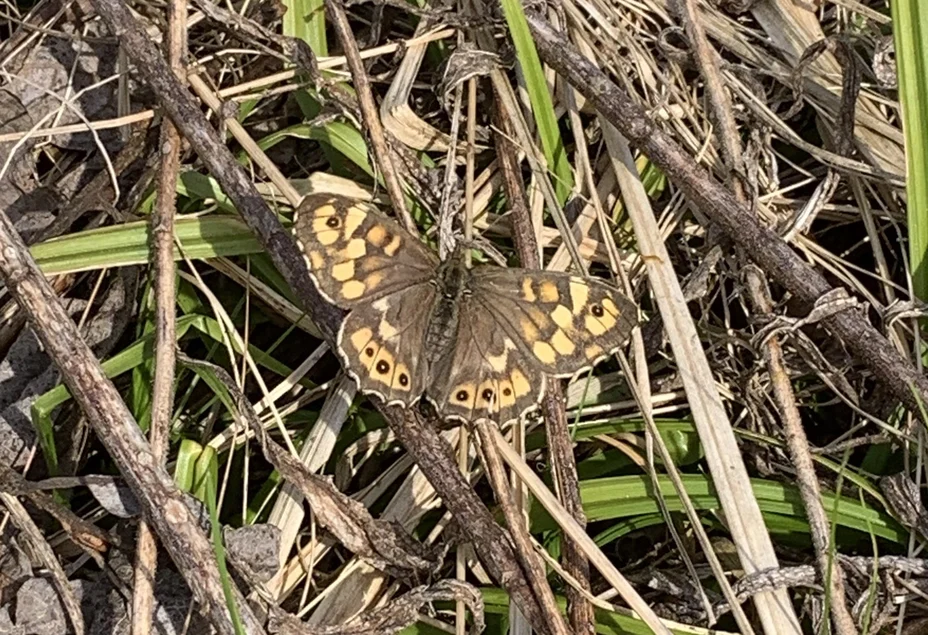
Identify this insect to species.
Pararge aegeria
